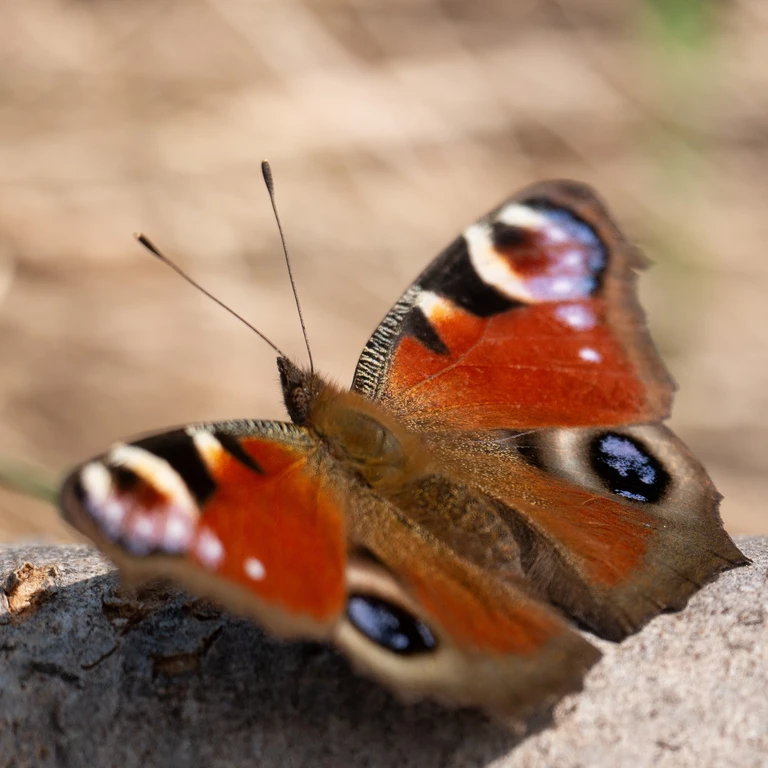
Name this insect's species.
Aglais io
